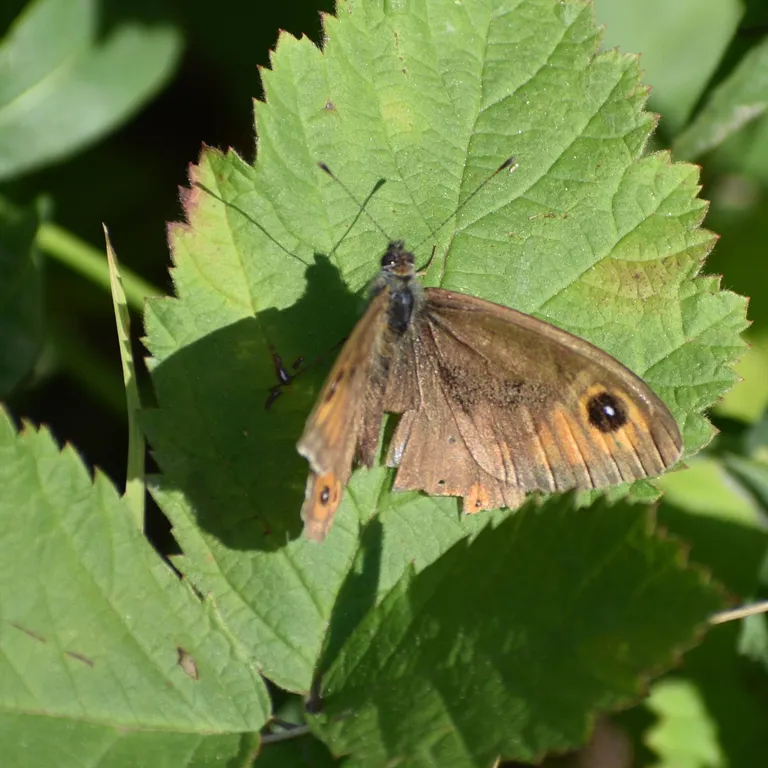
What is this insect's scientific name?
Lasiommata maera (also Pararge maera)
